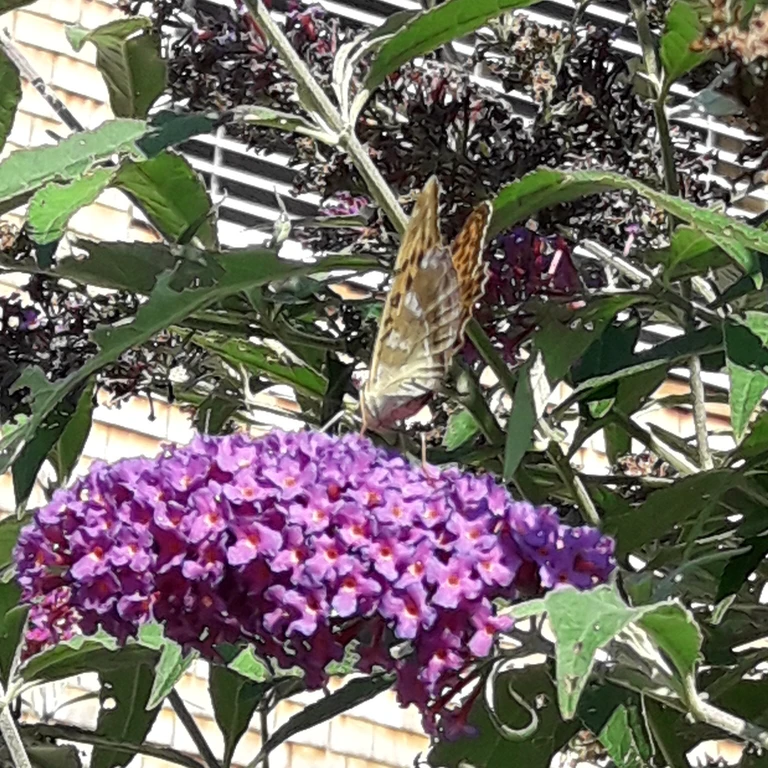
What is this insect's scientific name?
Argynnis paphia
